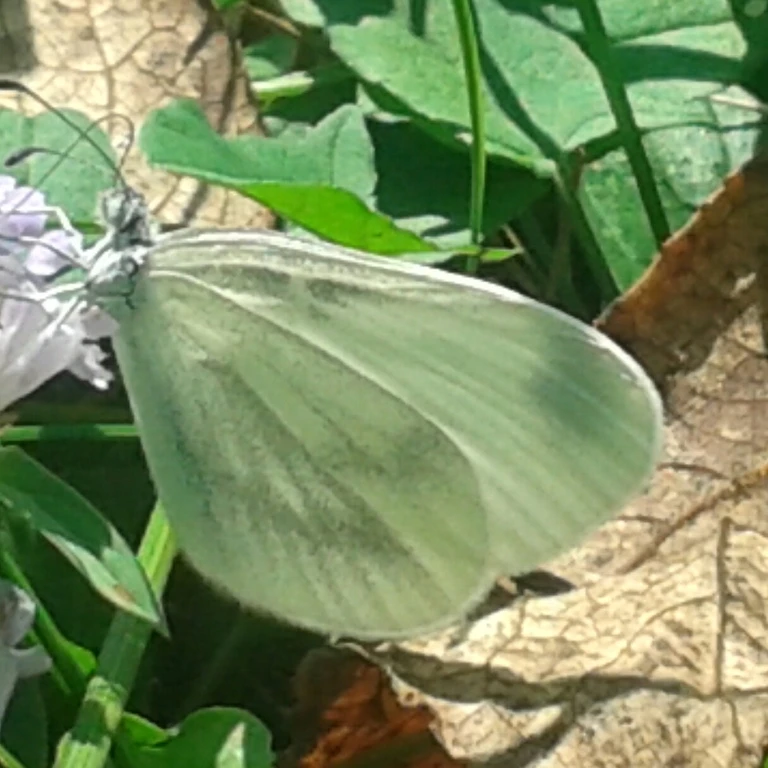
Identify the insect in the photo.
Leptidea sinapis/juvernica
